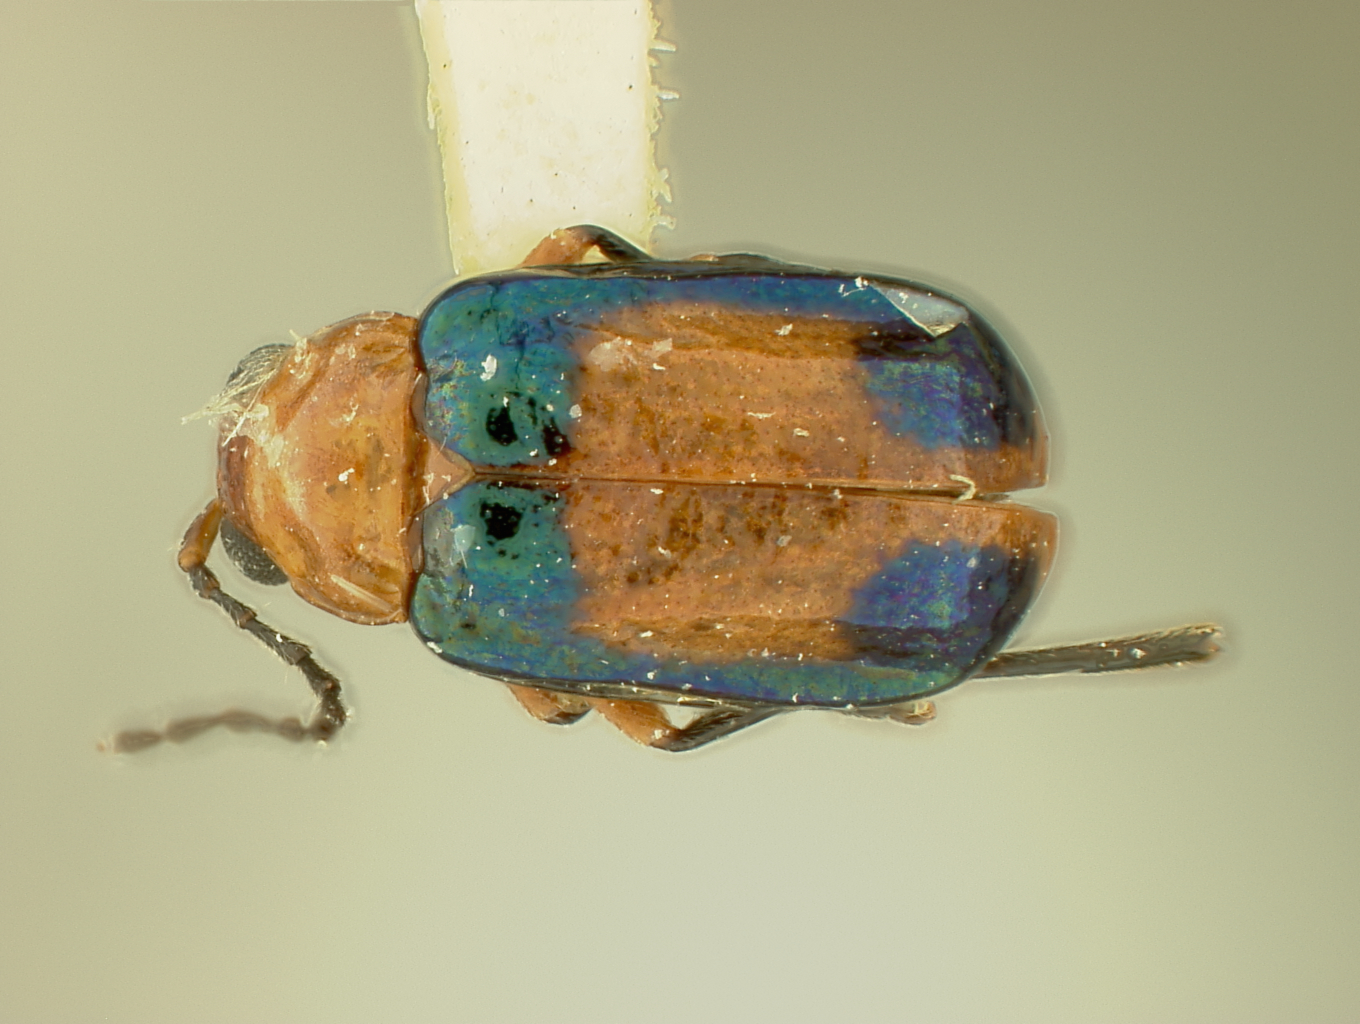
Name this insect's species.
Hemilactica clara
